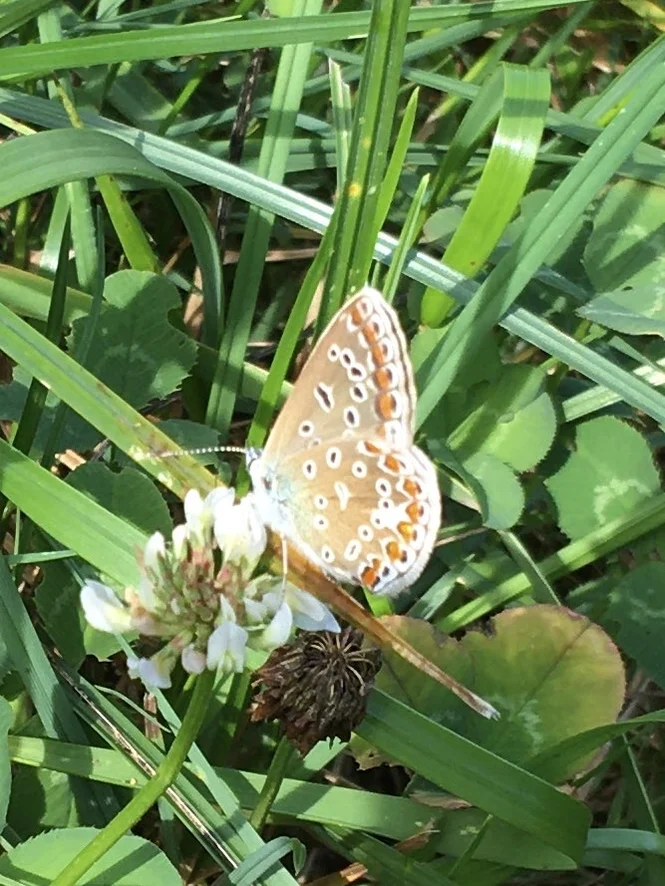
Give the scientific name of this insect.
Polyommatus icarus
